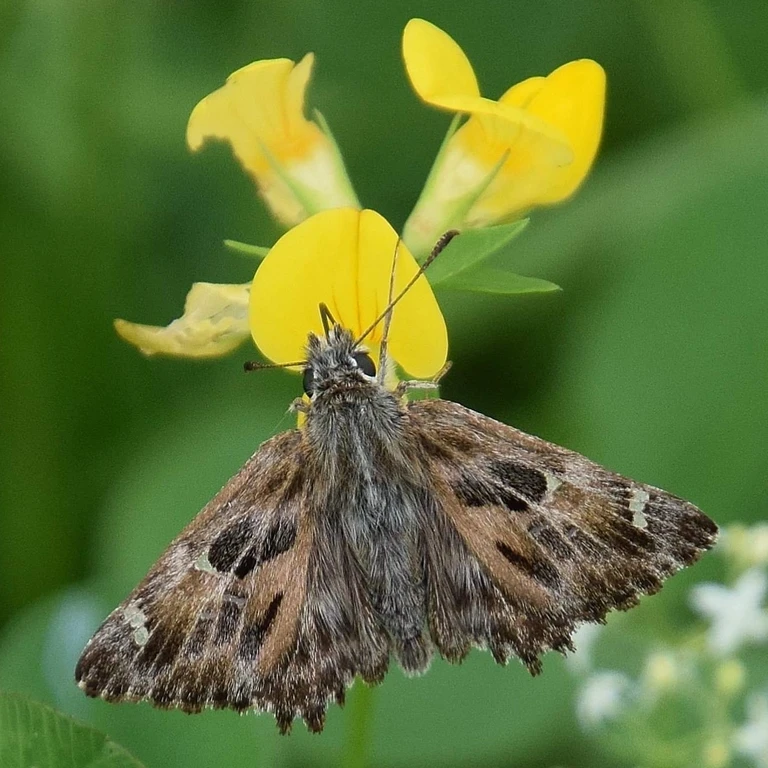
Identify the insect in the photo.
Carcharodus alceae
